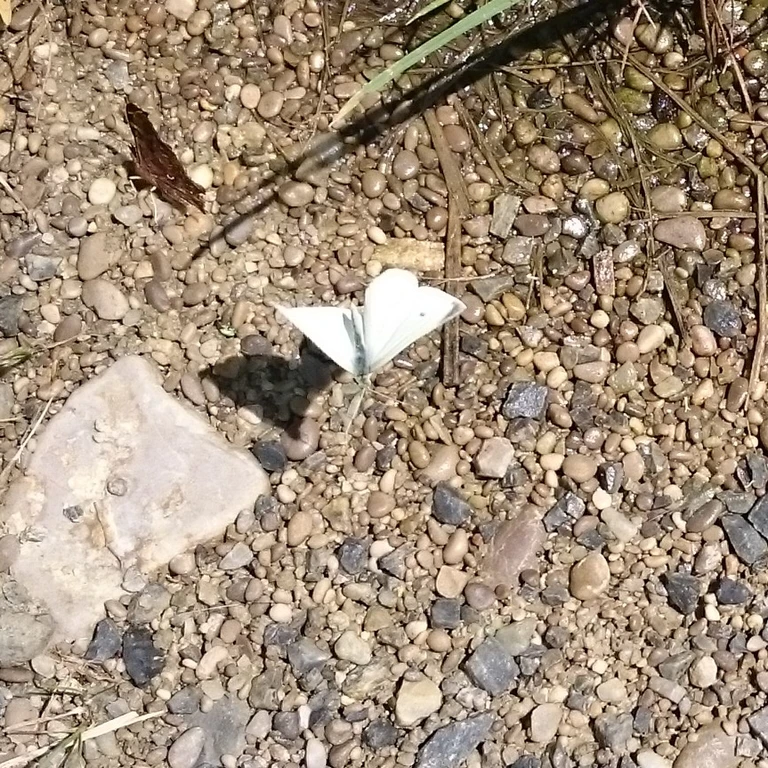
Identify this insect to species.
Pieris rapae
